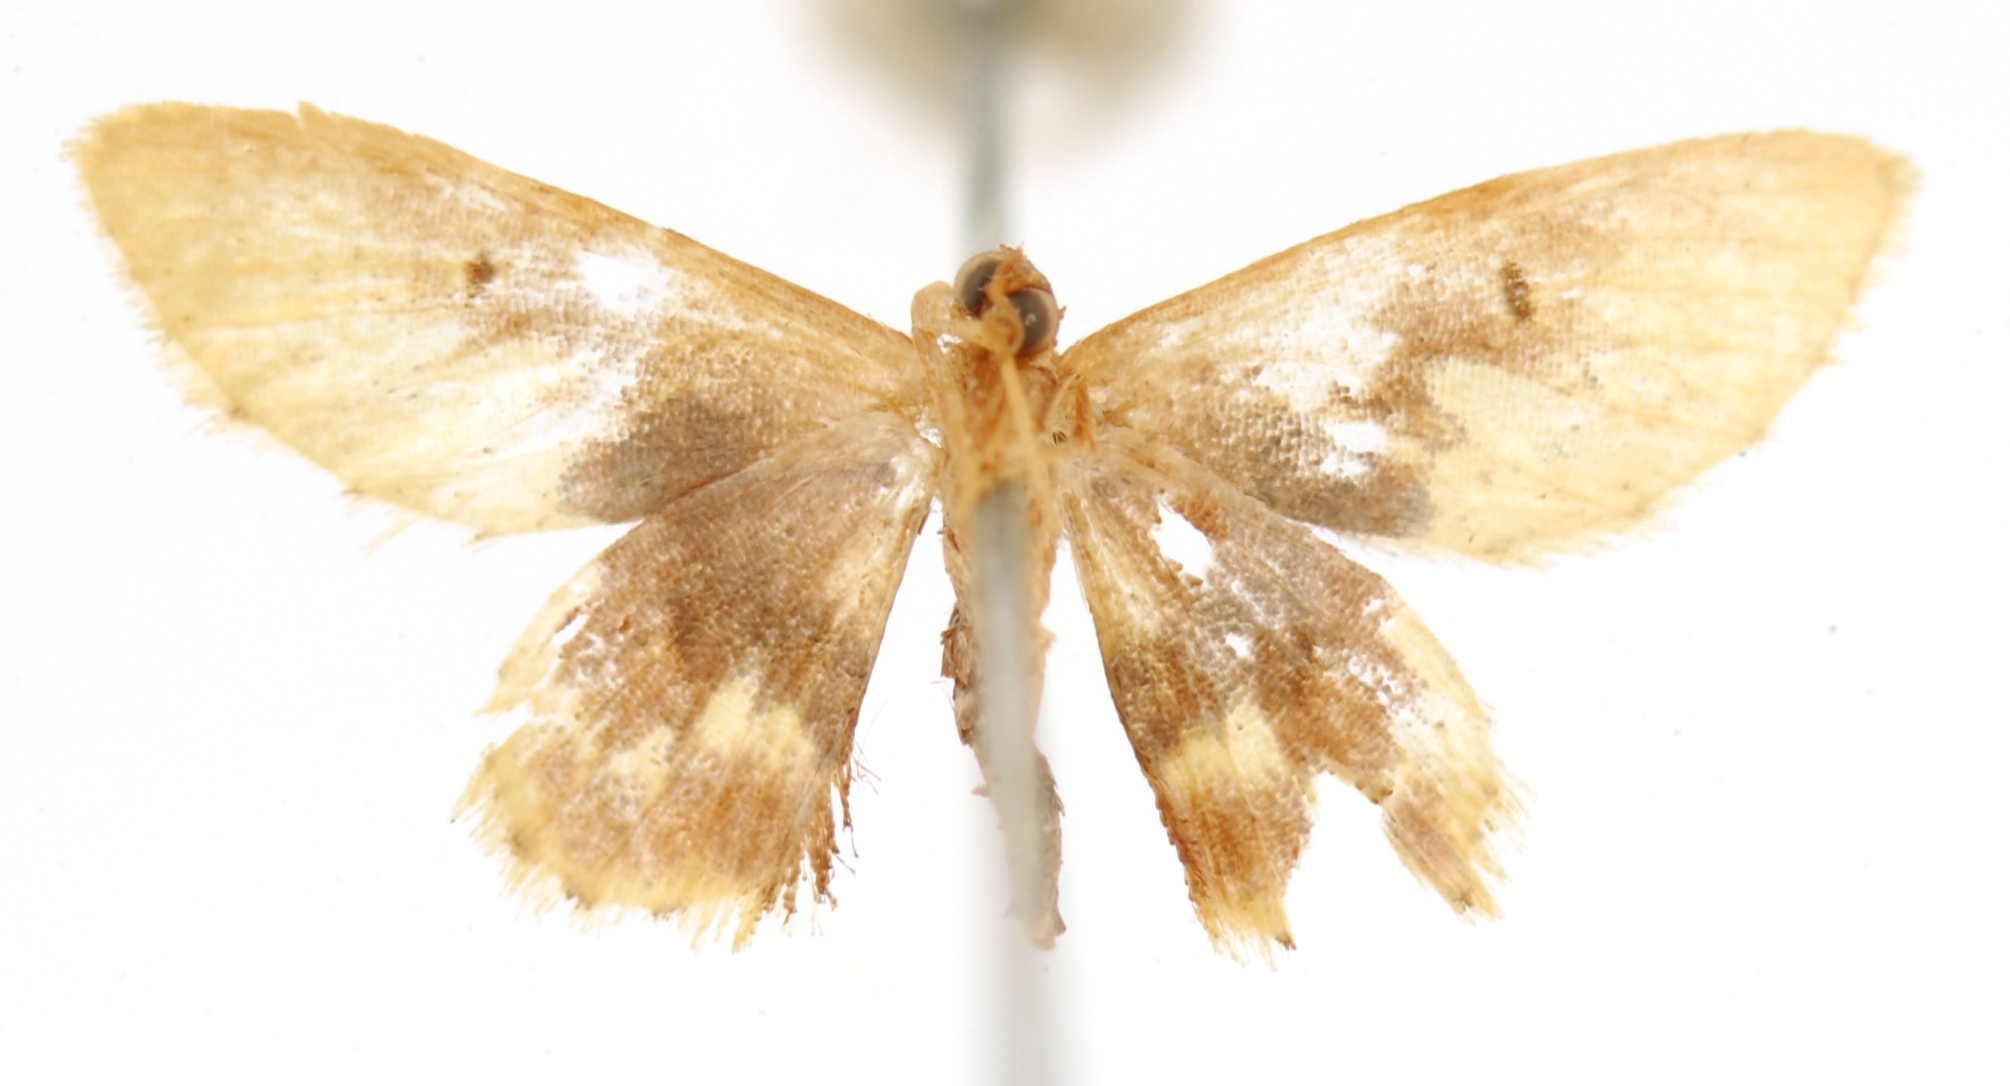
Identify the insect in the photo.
Hyria helleria
